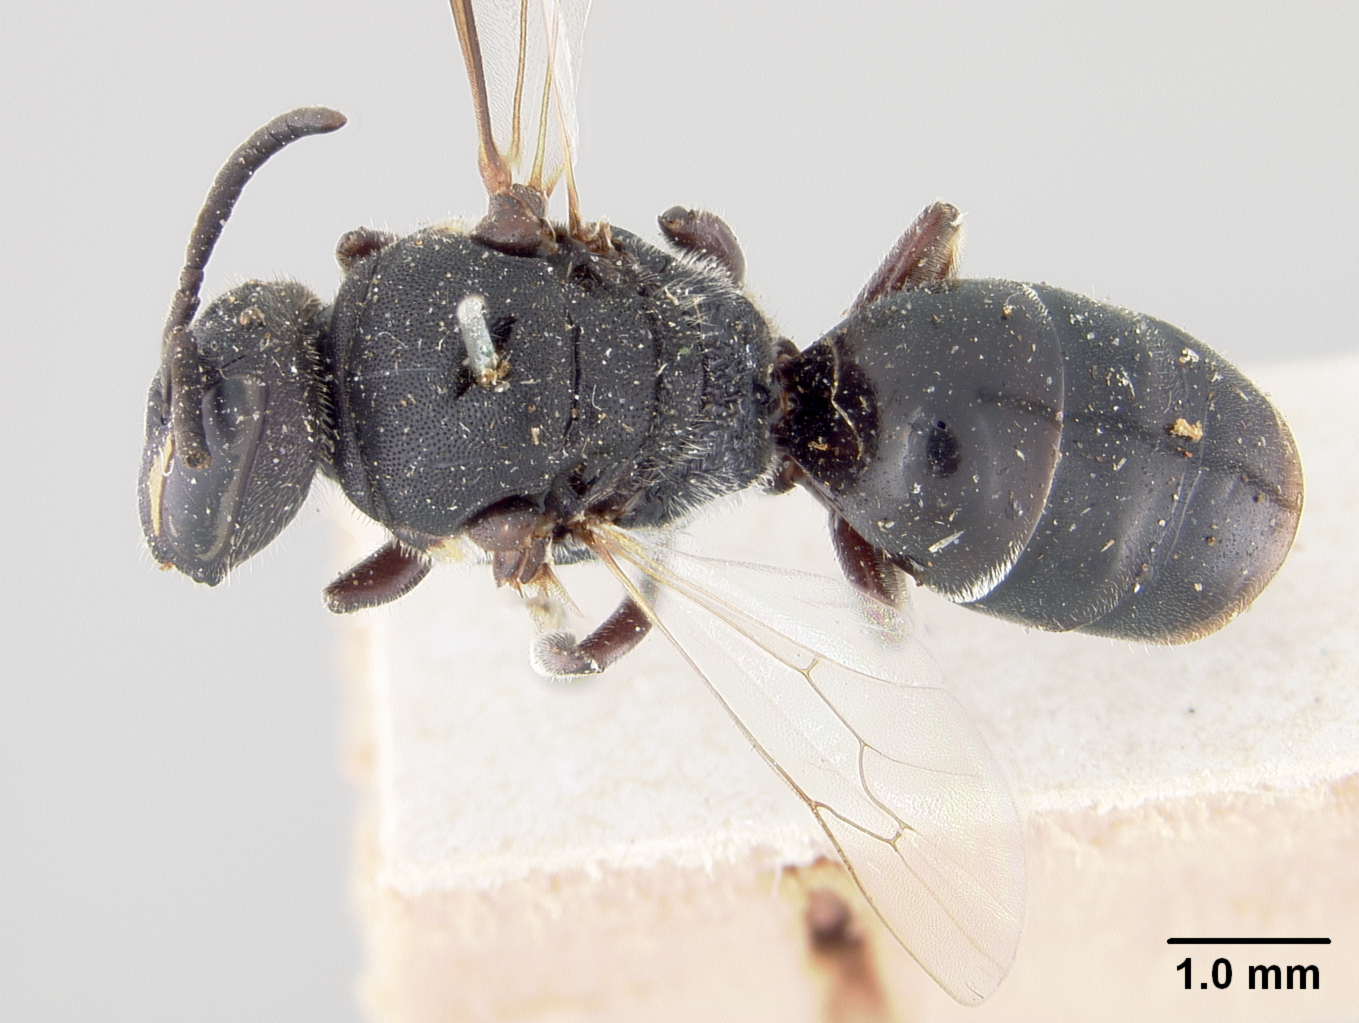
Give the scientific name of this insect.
Prosopis melitina
